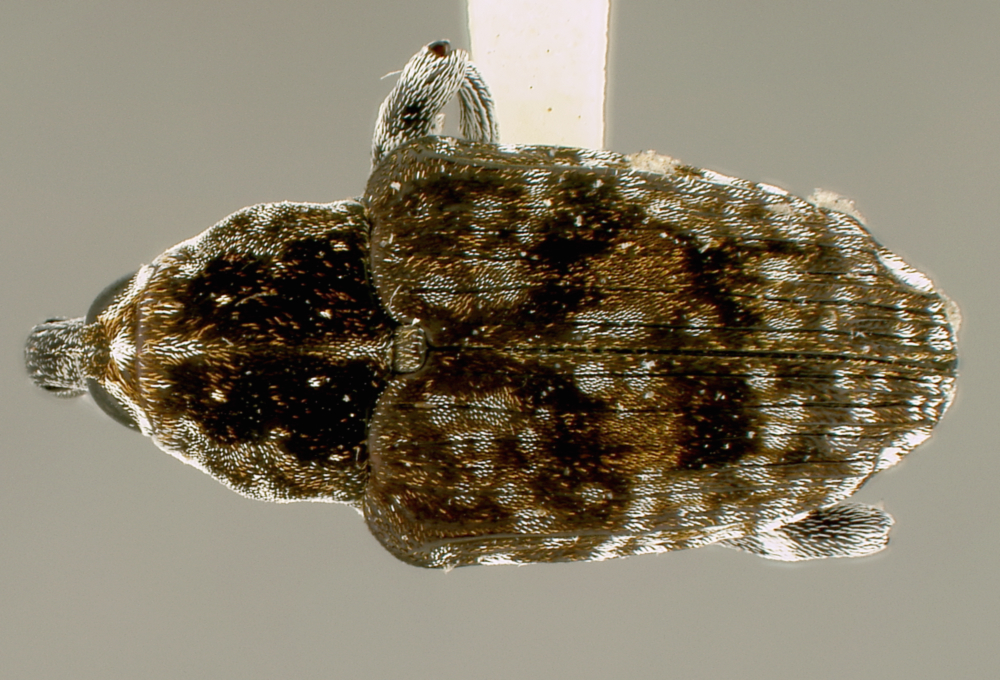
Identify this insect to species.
Peridinetus incertus
